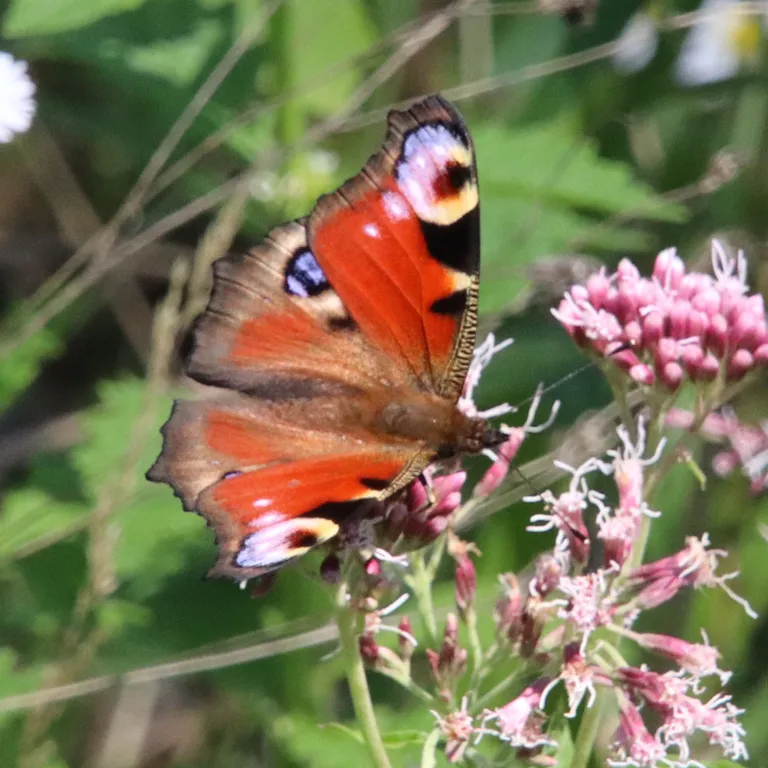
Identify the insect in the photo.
Aglais io
